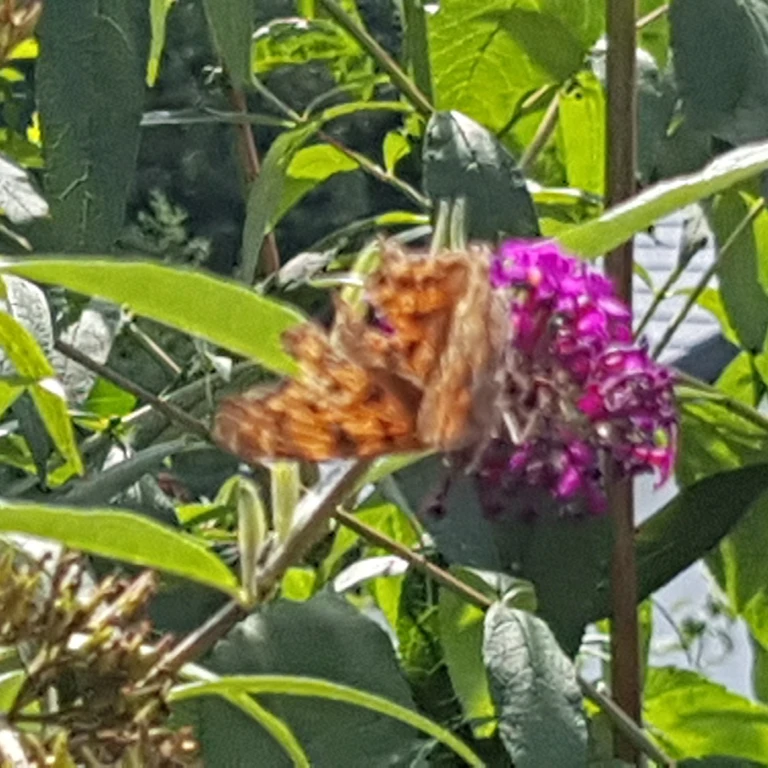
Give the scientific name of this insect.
Polygonia c-album
